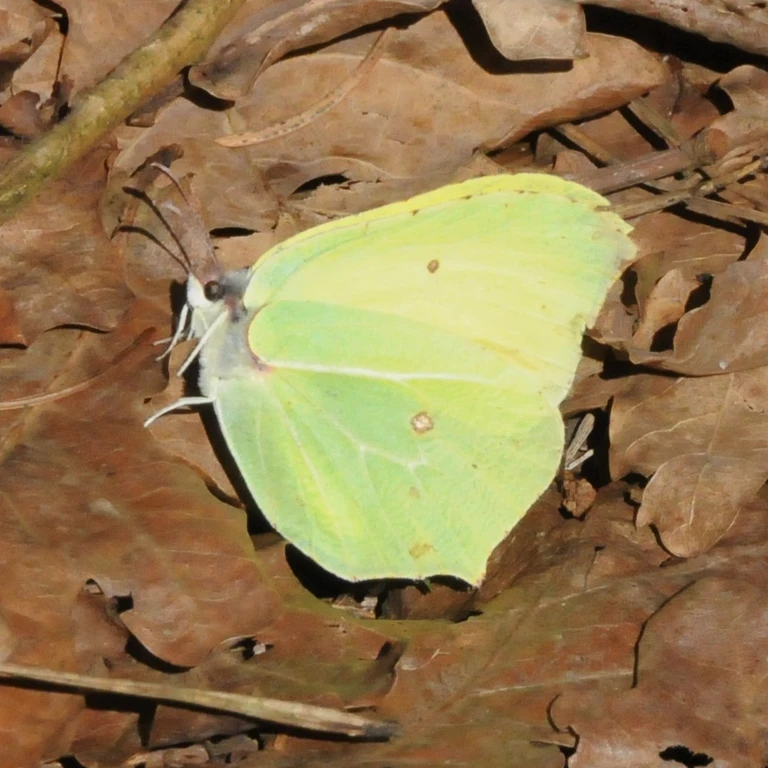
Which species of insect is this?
Gonepteryx rhamni
